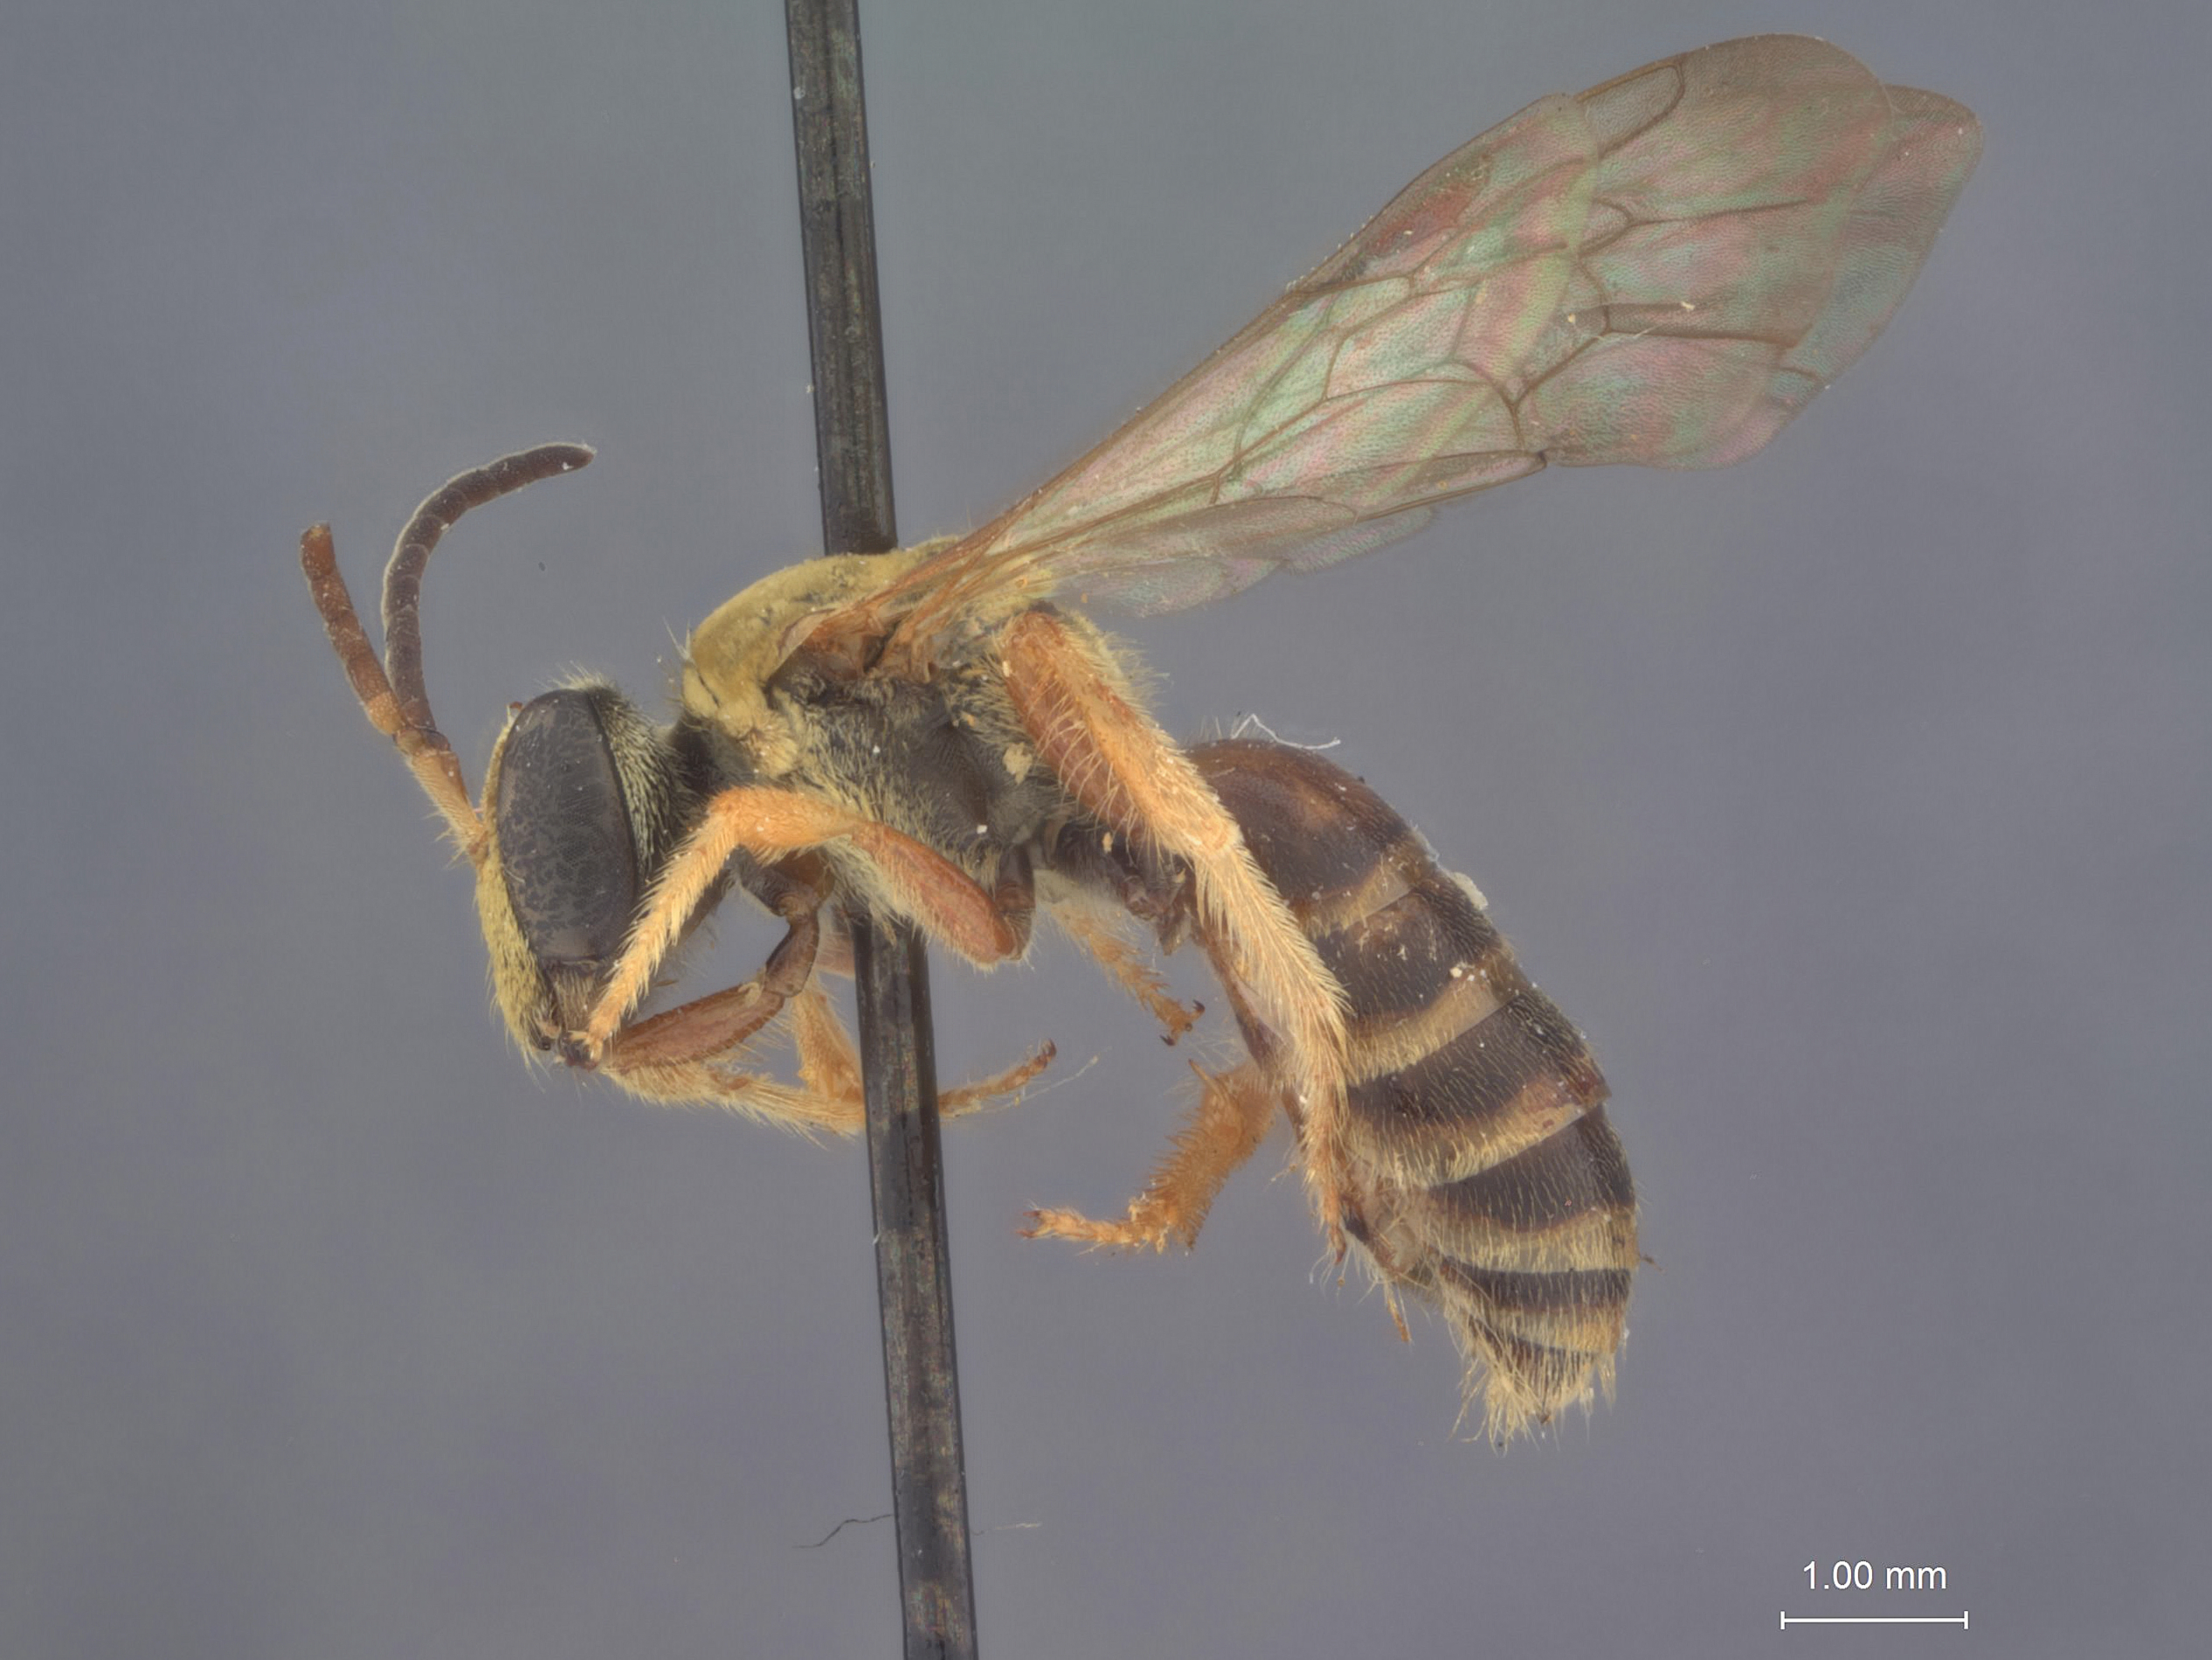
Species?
Lipotriches aurodigitata
